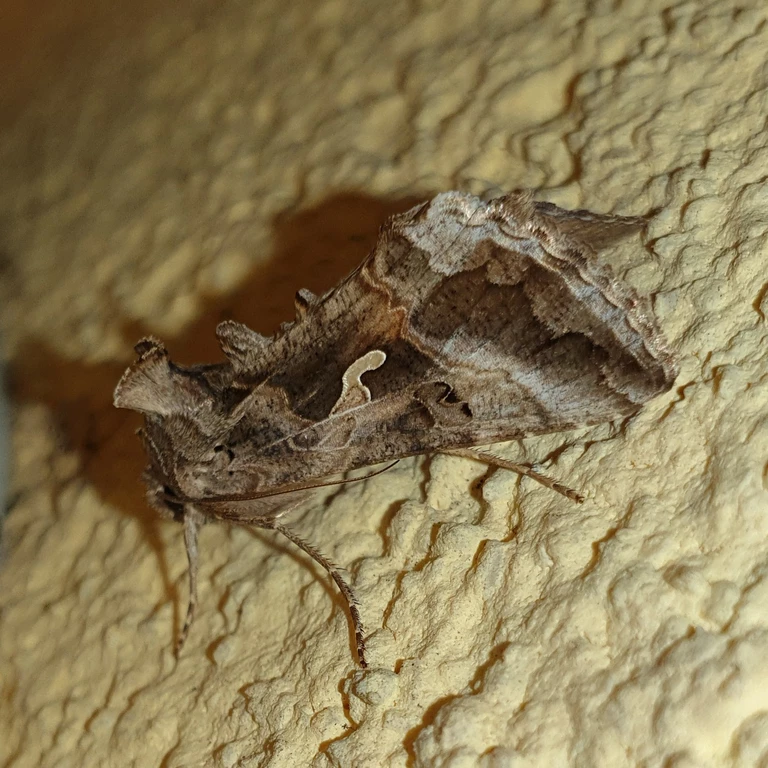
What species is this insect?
Autographa gamma
